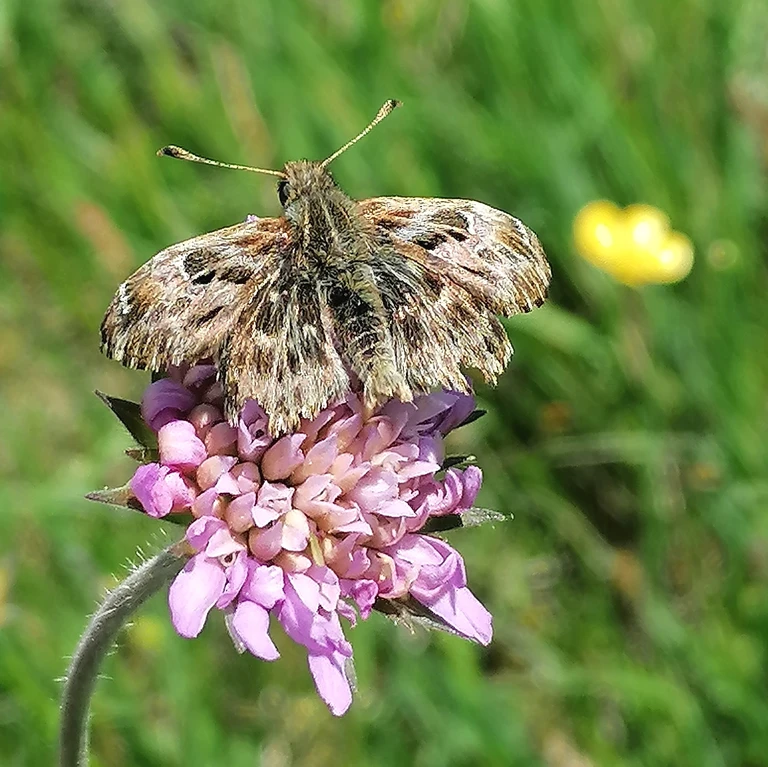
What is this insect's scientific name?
Carcharodus alceae
